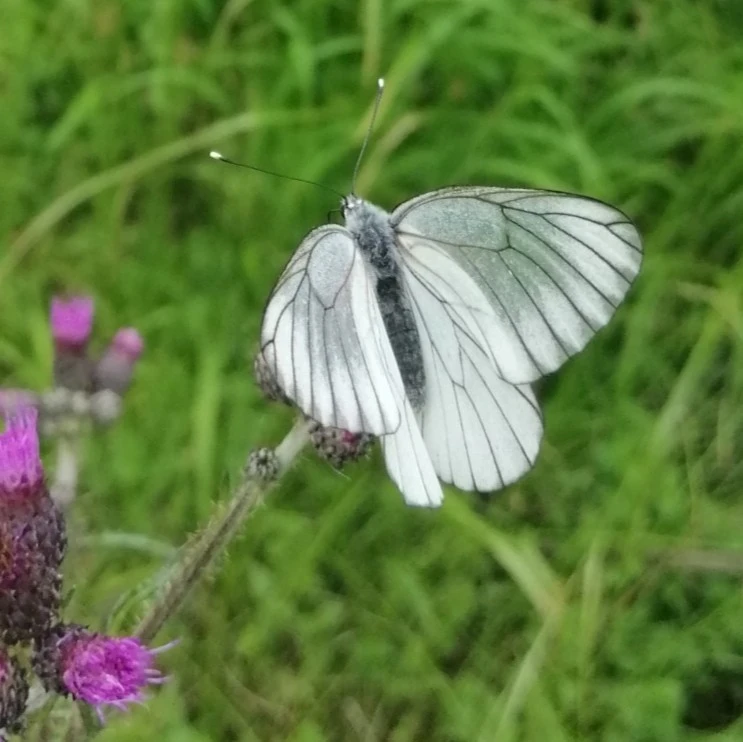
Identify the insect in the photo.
Aporia crataegi
